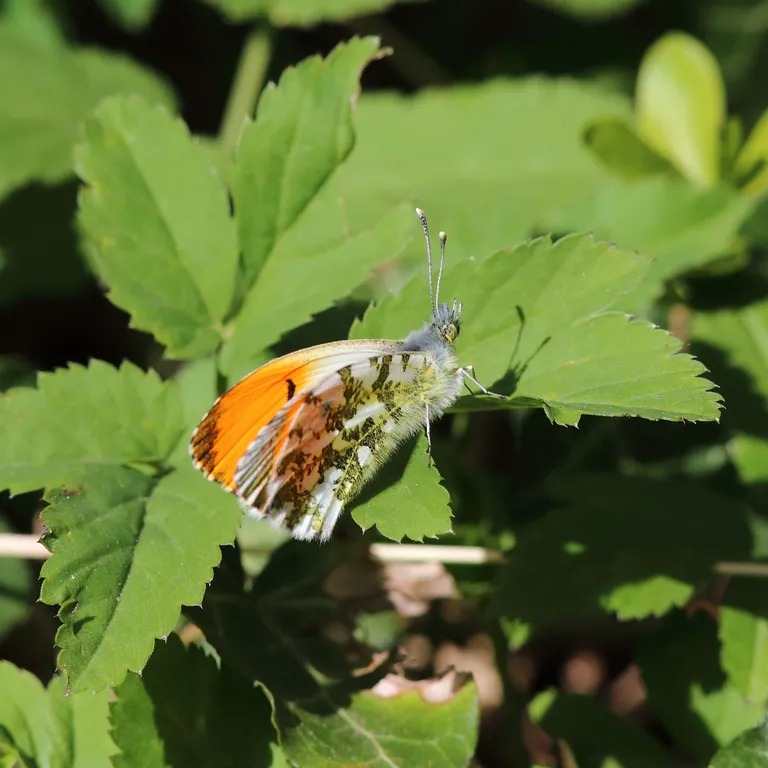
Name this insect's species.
Anthocharis cardamines
